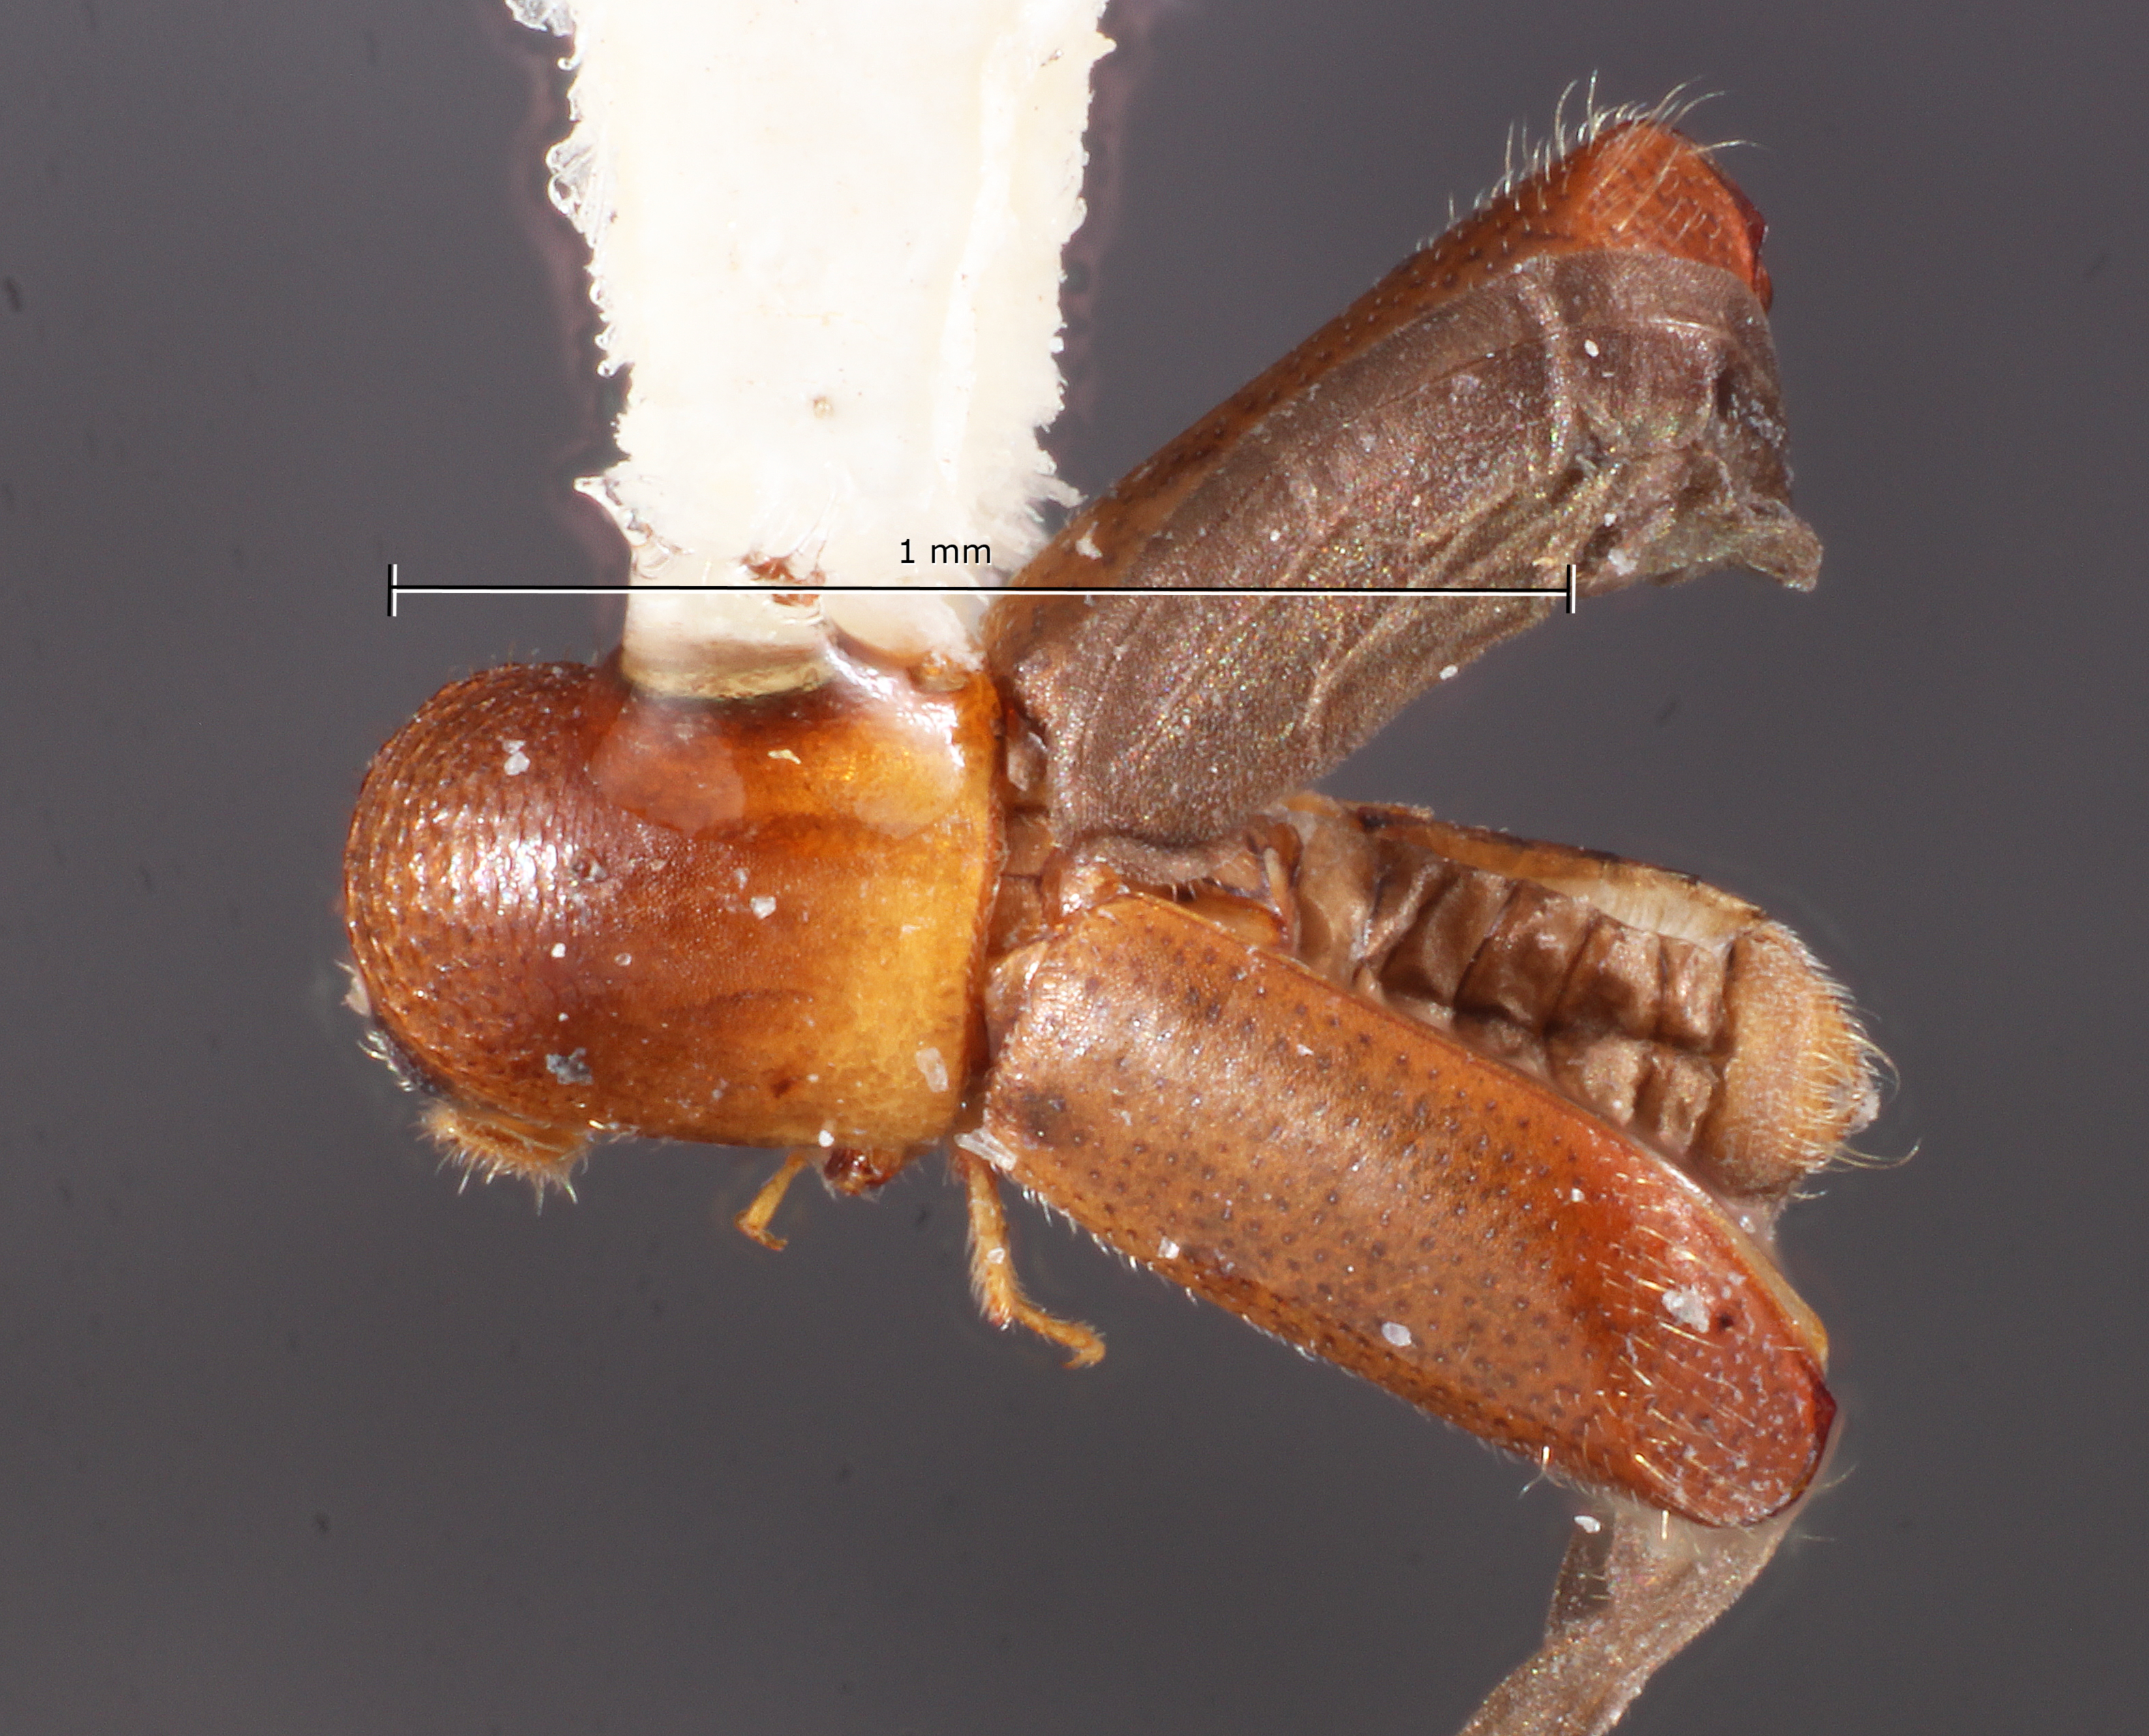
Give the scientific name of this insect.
Monarthrum infradentatum
